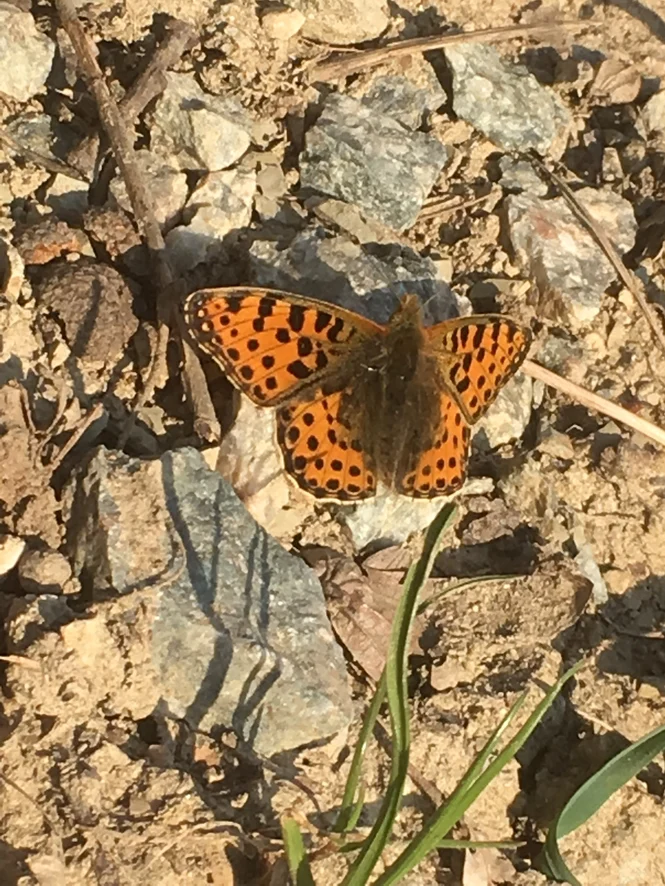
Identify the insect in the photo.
Issoria lathonia
